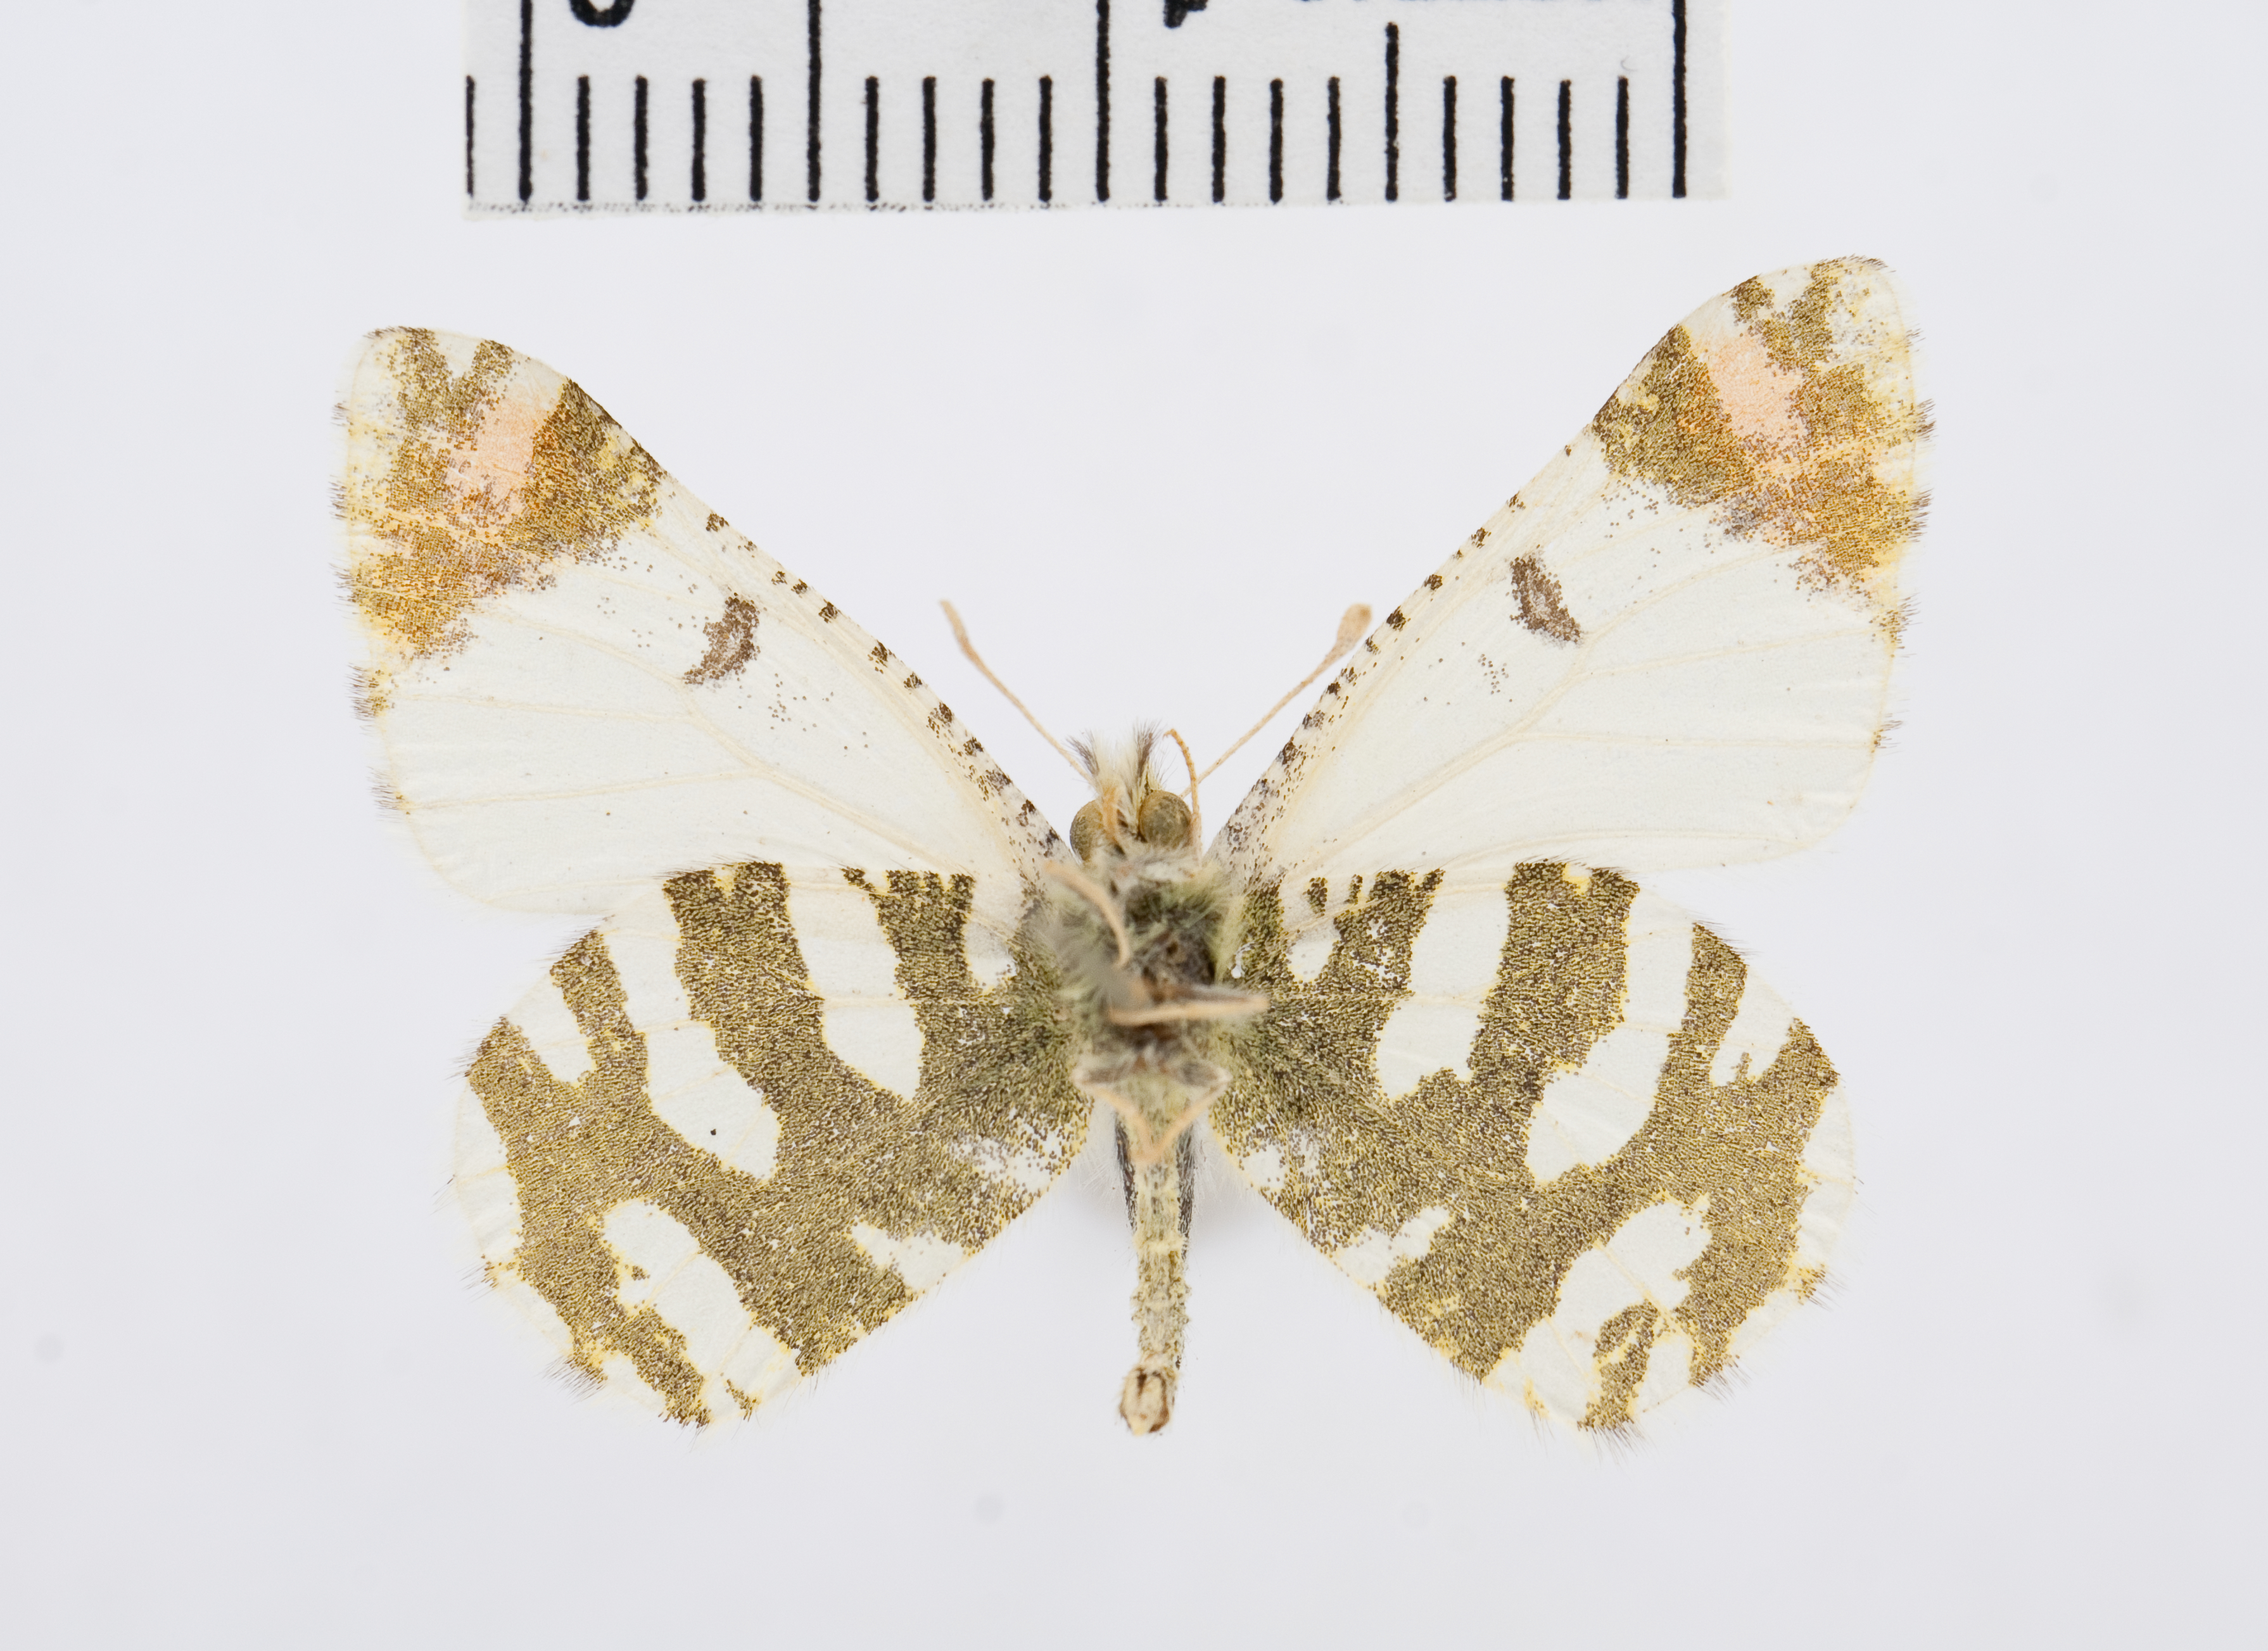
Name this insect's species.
Zegris pyrothoe
